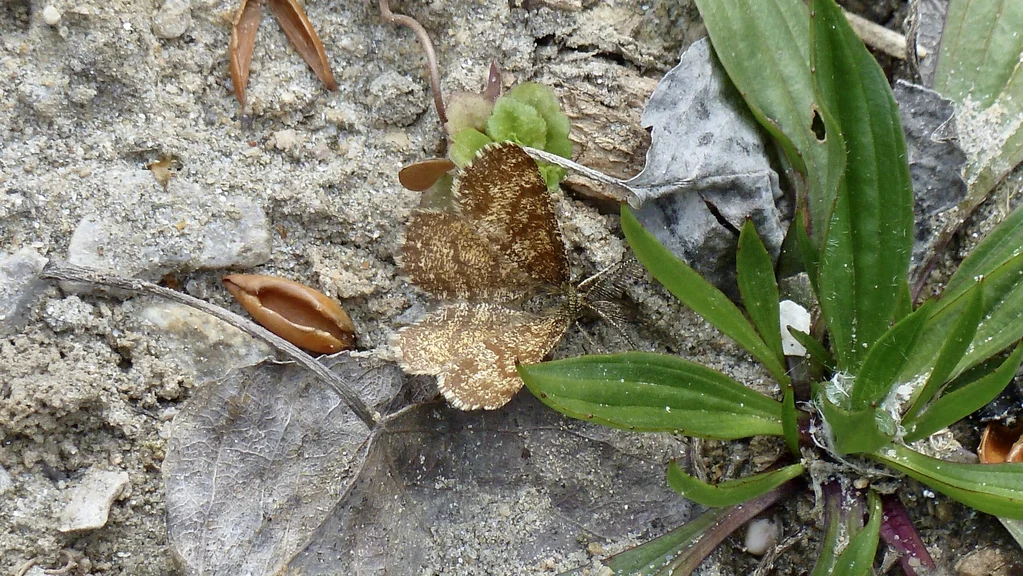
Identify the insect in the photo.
Ematurga atomaria
